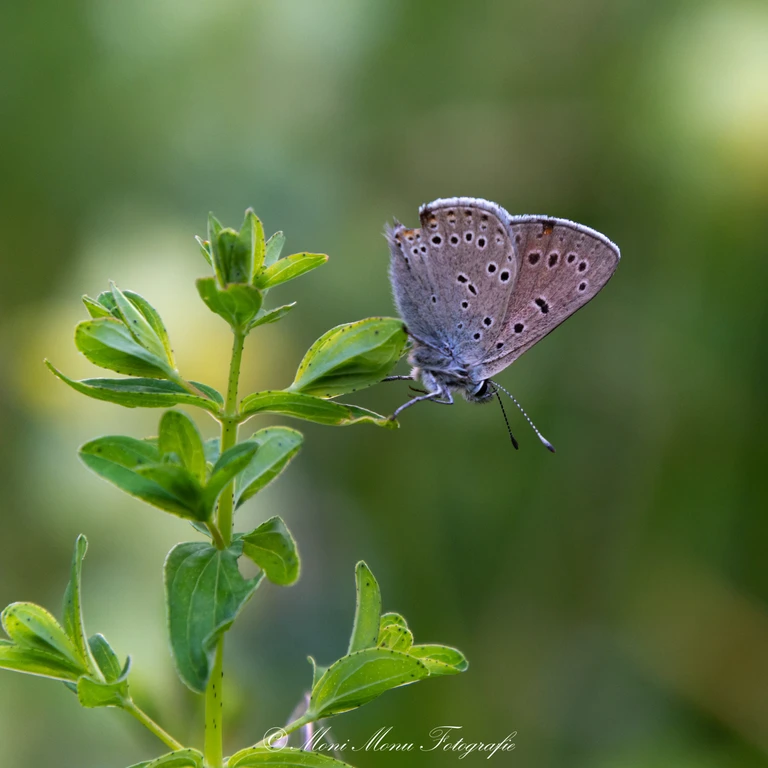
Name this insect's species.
Lycaena hippothoe (also Palaeochrysophanus hippothoe)
